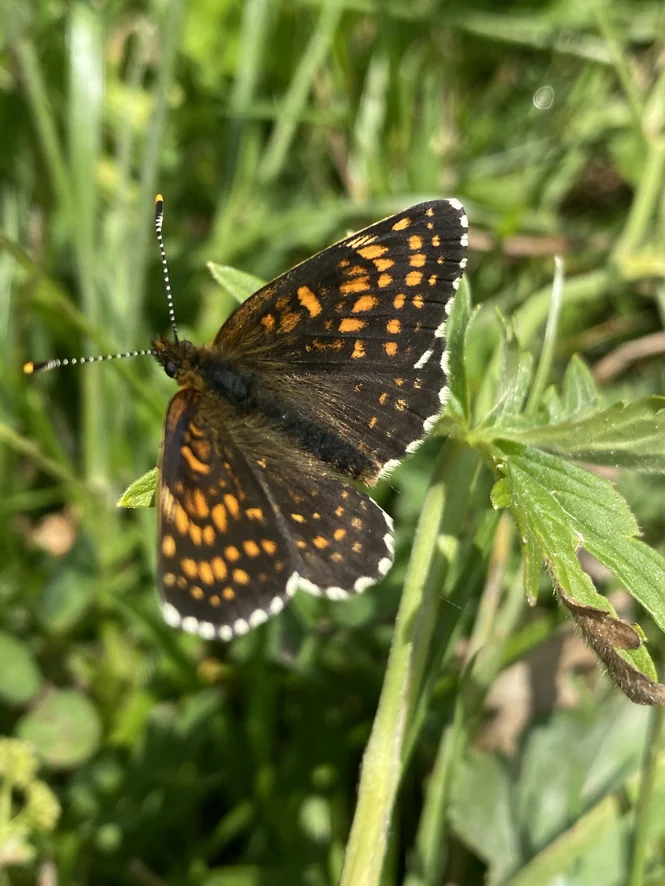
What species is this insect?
Melitaea diamina
